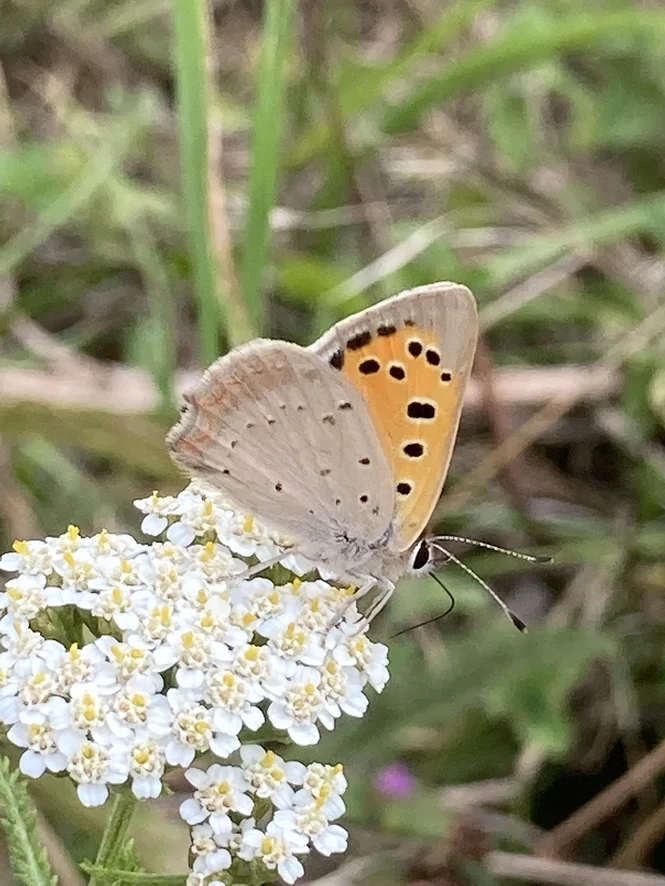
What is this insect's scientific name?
Lycaena phlaeas
